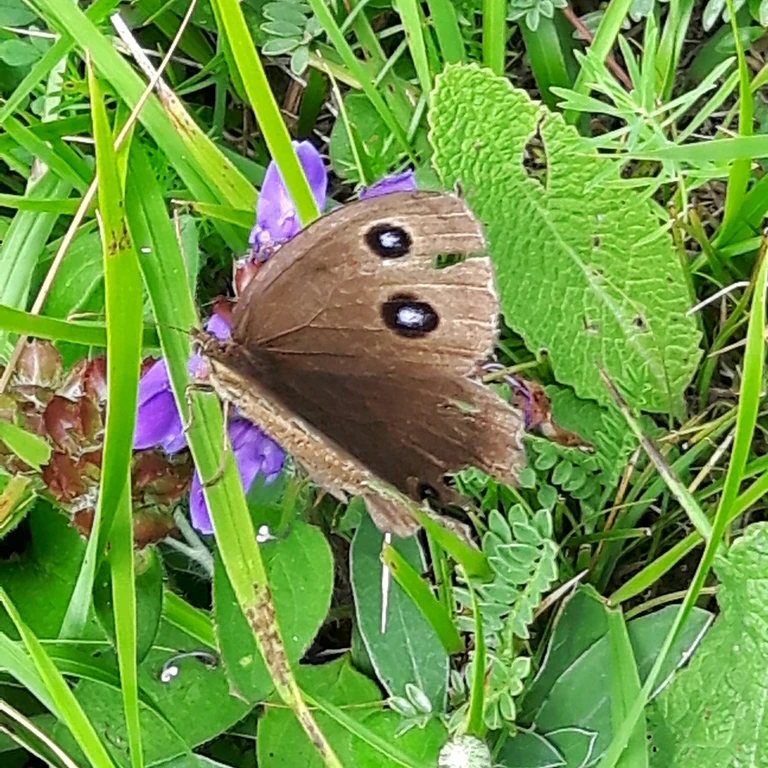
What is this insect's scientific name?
Minois dryas
